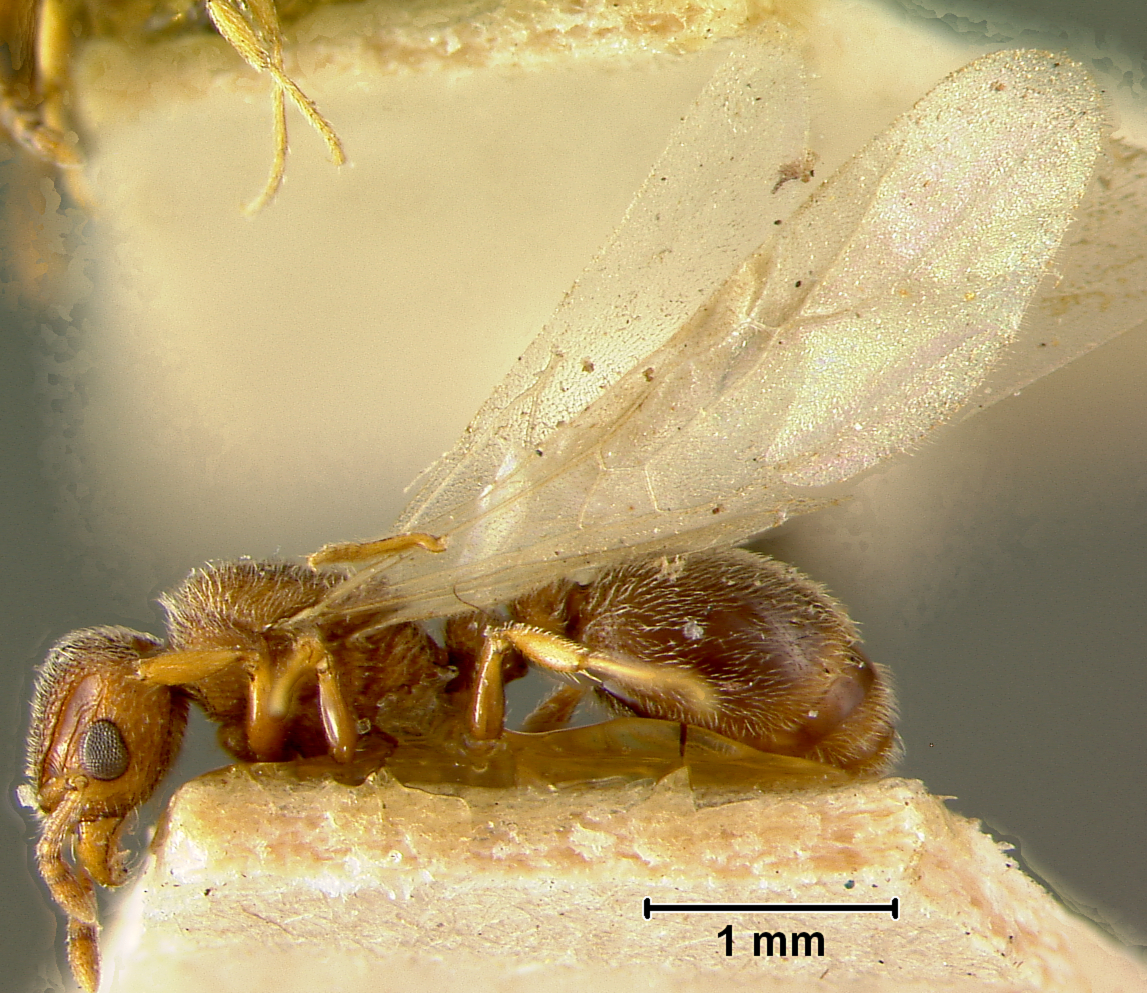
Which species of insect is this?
Triglyphothrix desertorum
